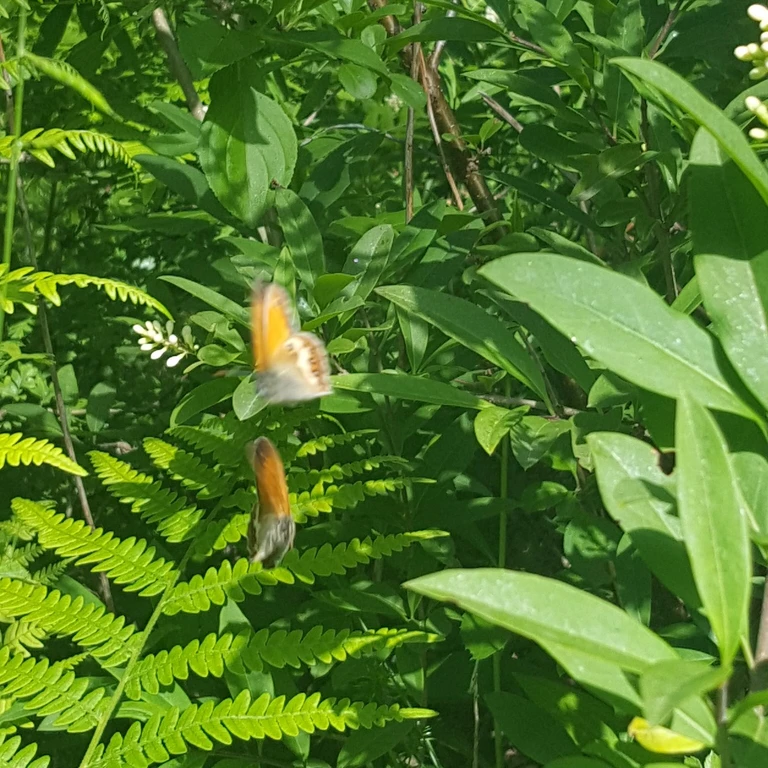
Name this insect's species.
Coenonympha arcania
